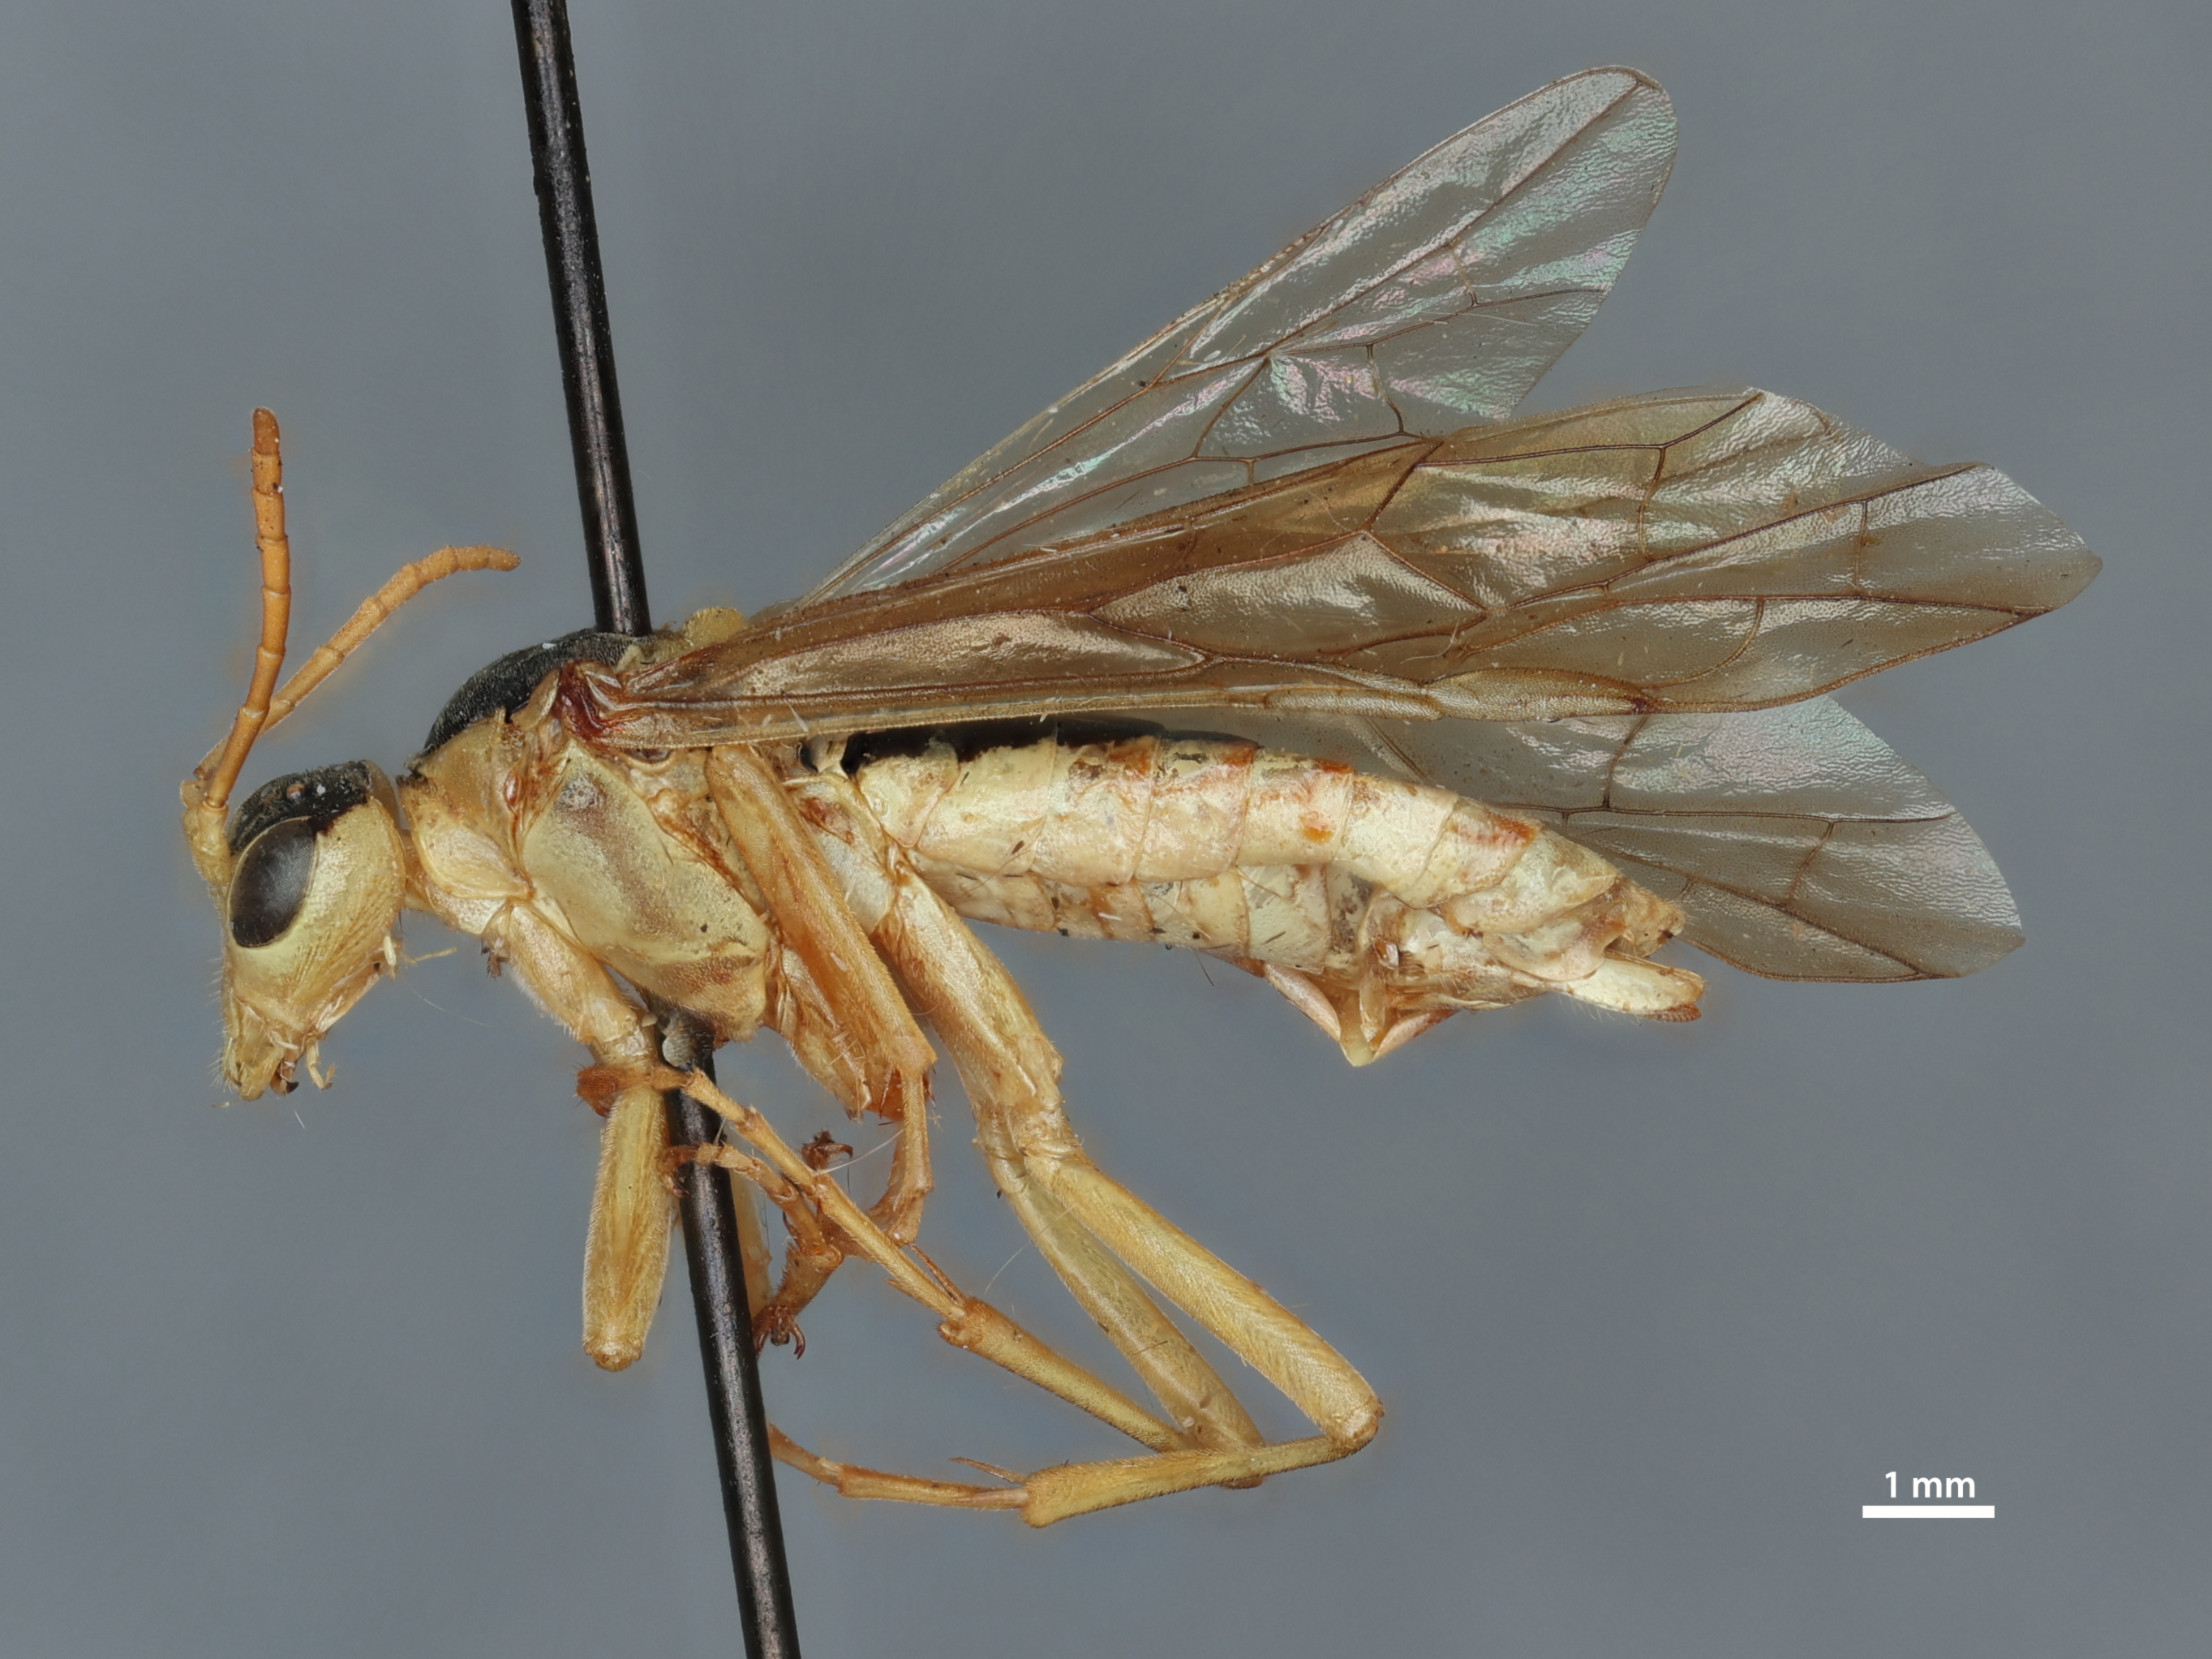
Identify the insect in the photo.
Tenthredo helveicornis
